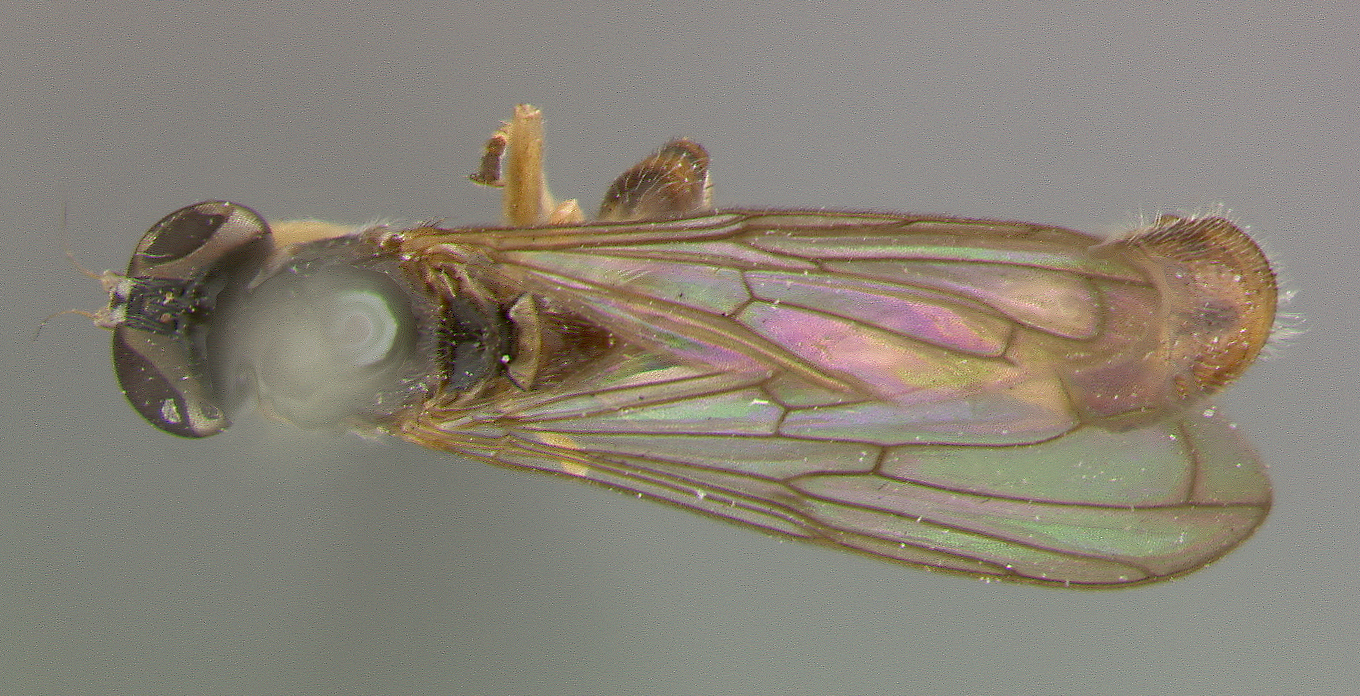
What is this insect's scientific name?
Sphegina petiolata
